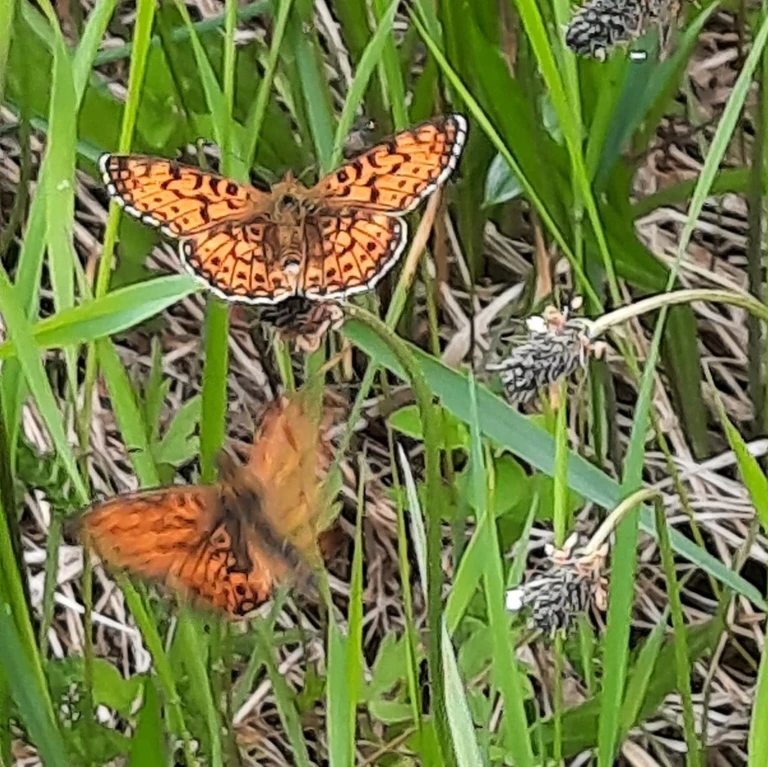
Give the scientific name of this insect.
Boloria selene
